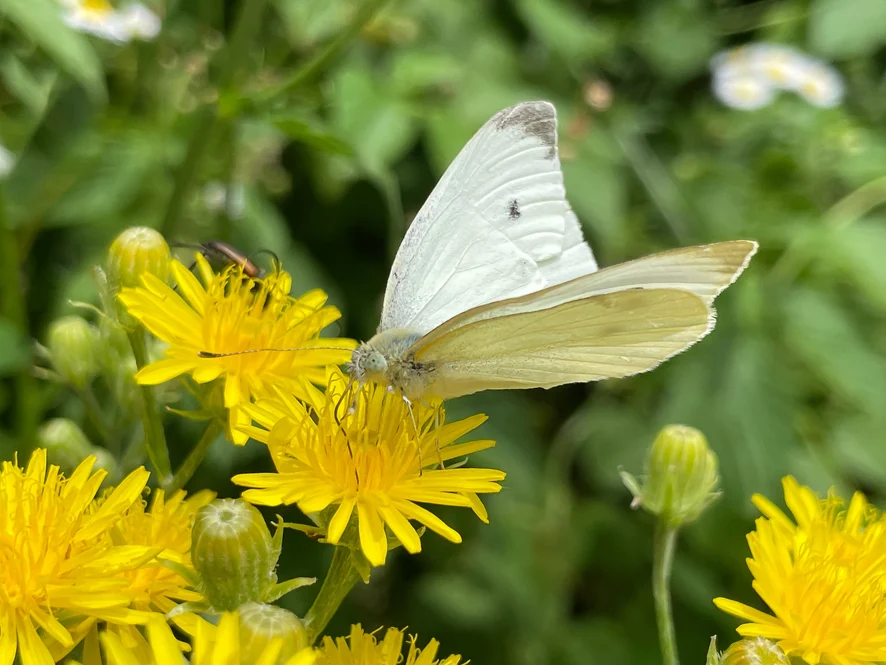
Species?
Pieris rapae
